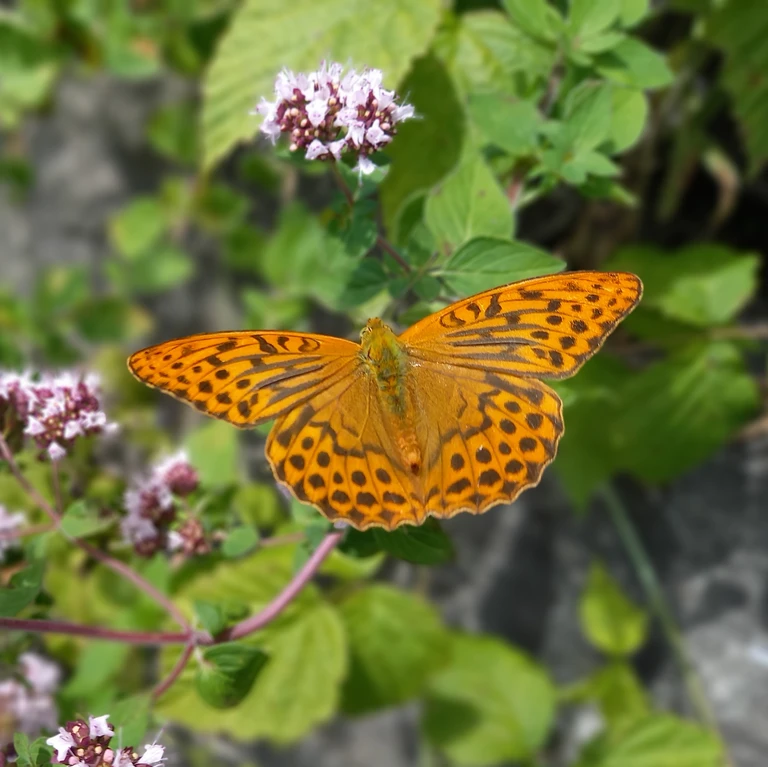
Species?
Argynnis paphia
